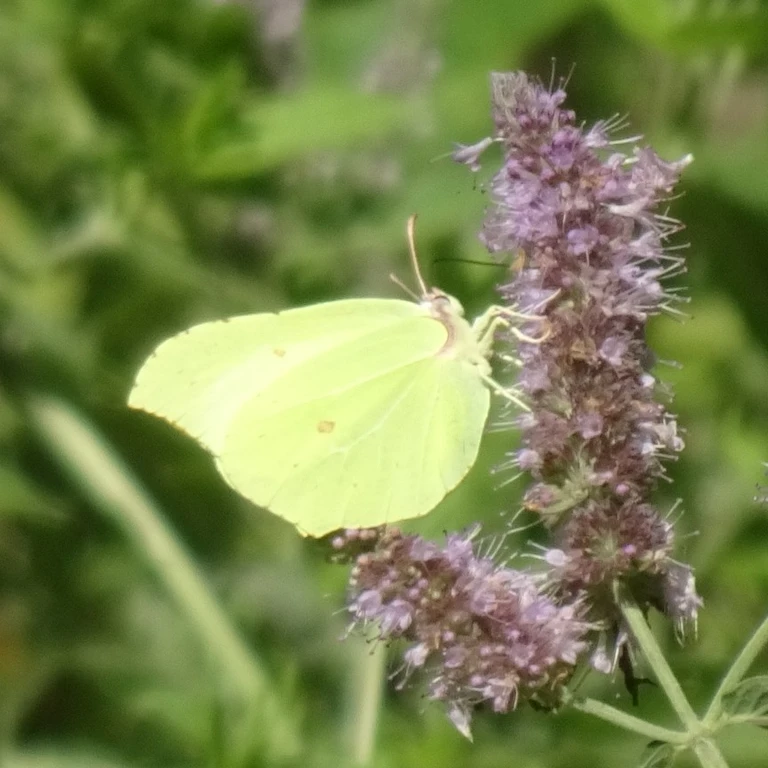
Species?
Gonepteryx rhamni
